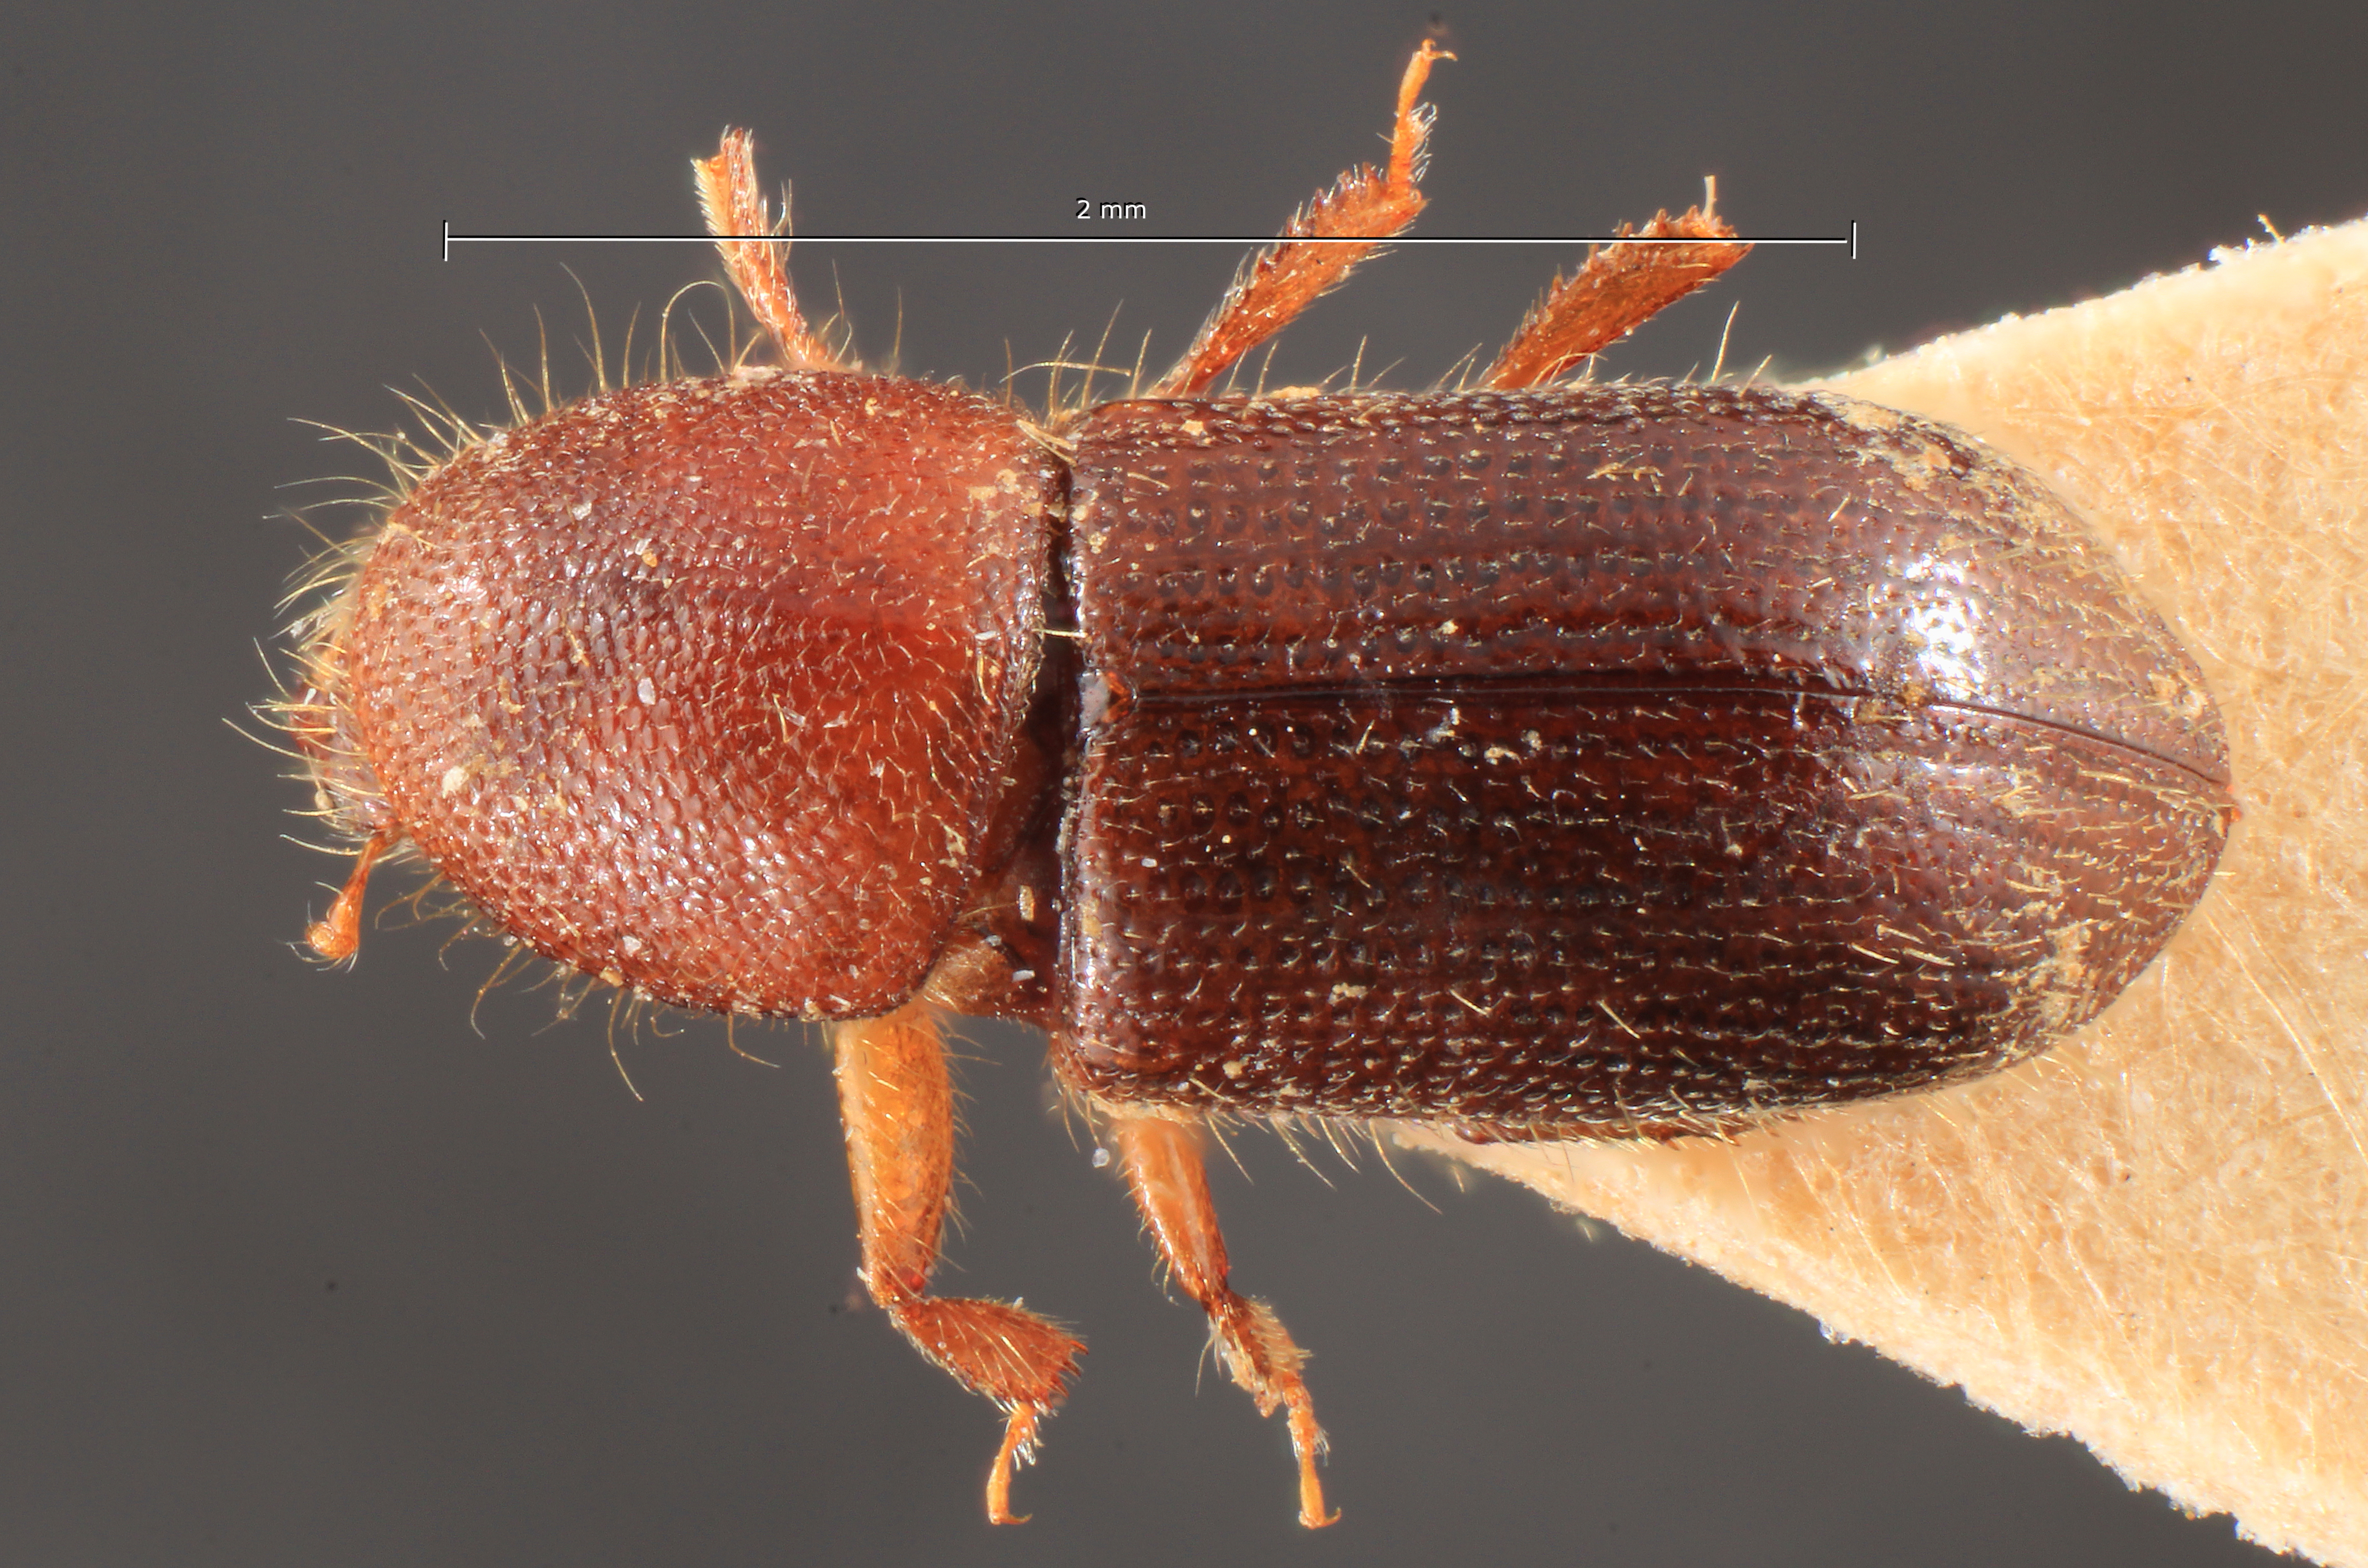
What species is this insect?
Thamnurgides uniseriatus
